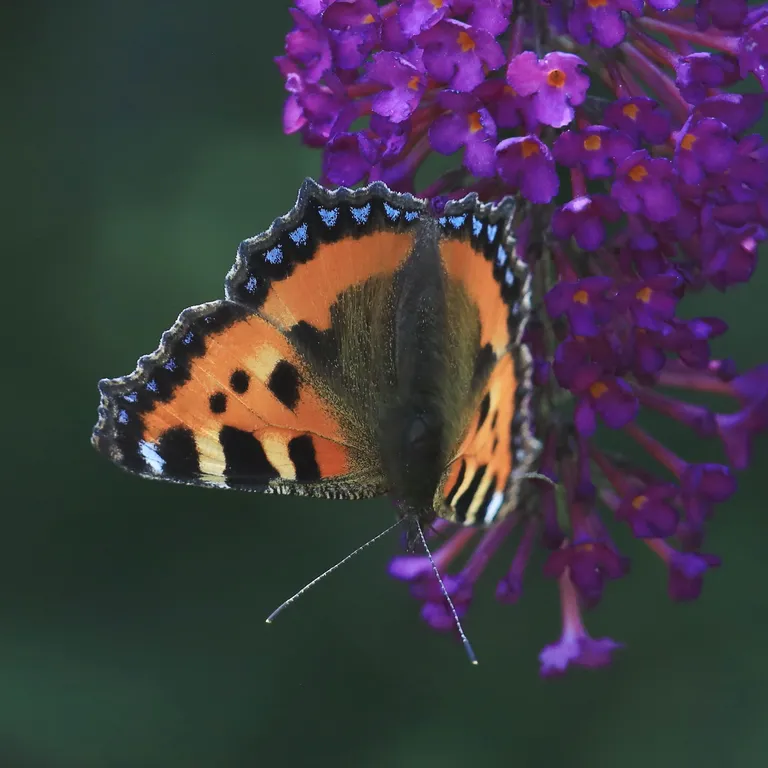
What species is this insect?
Aglais urticae
